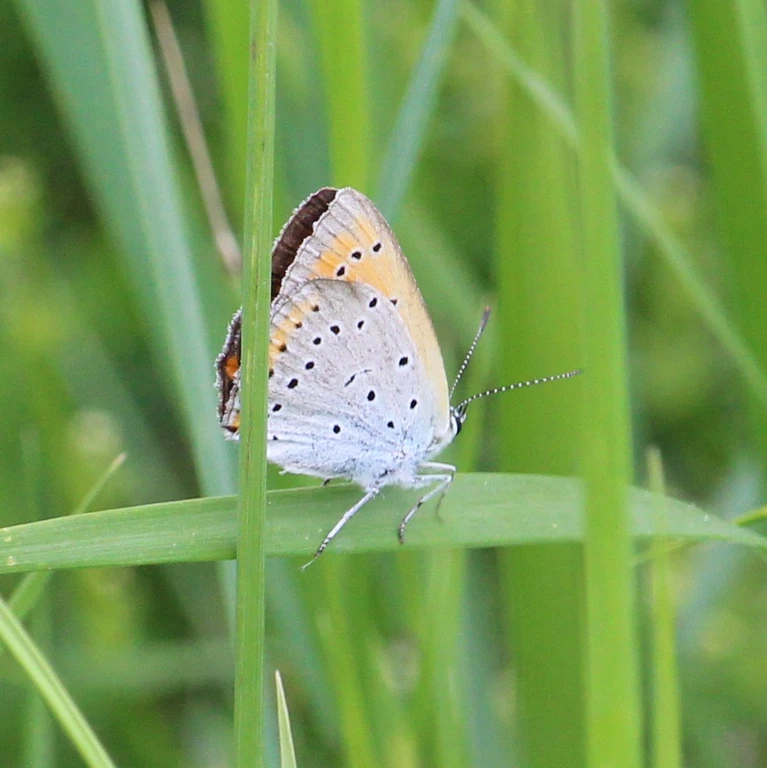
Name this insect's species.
Lycaena dispar
